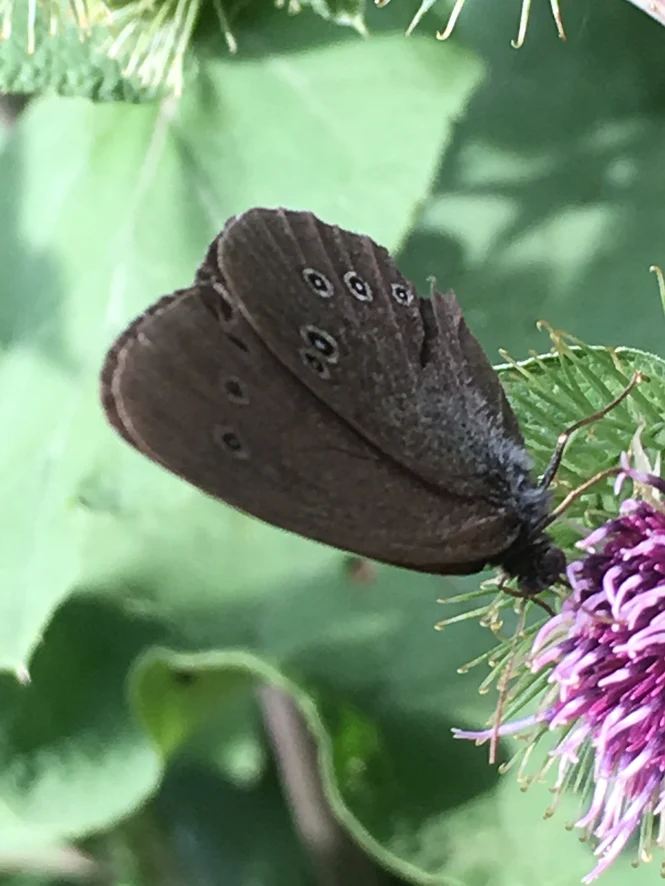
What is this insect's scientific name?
Aphantopus hyperantus
